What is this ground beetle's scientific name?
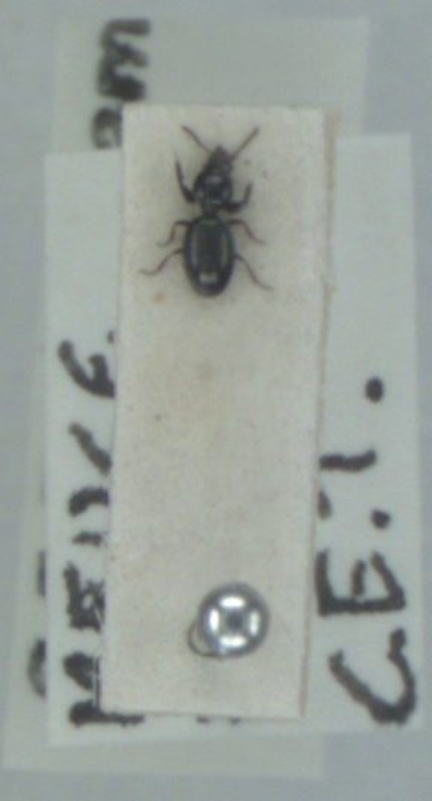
Dyschirius globosus
